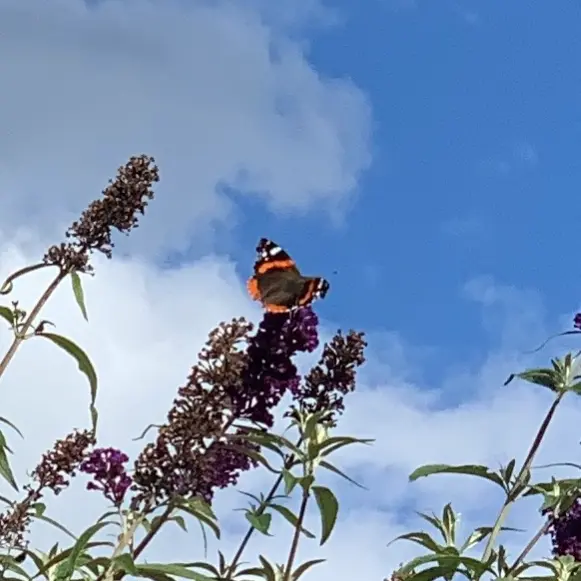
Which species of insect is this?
Vanessa atalanta
